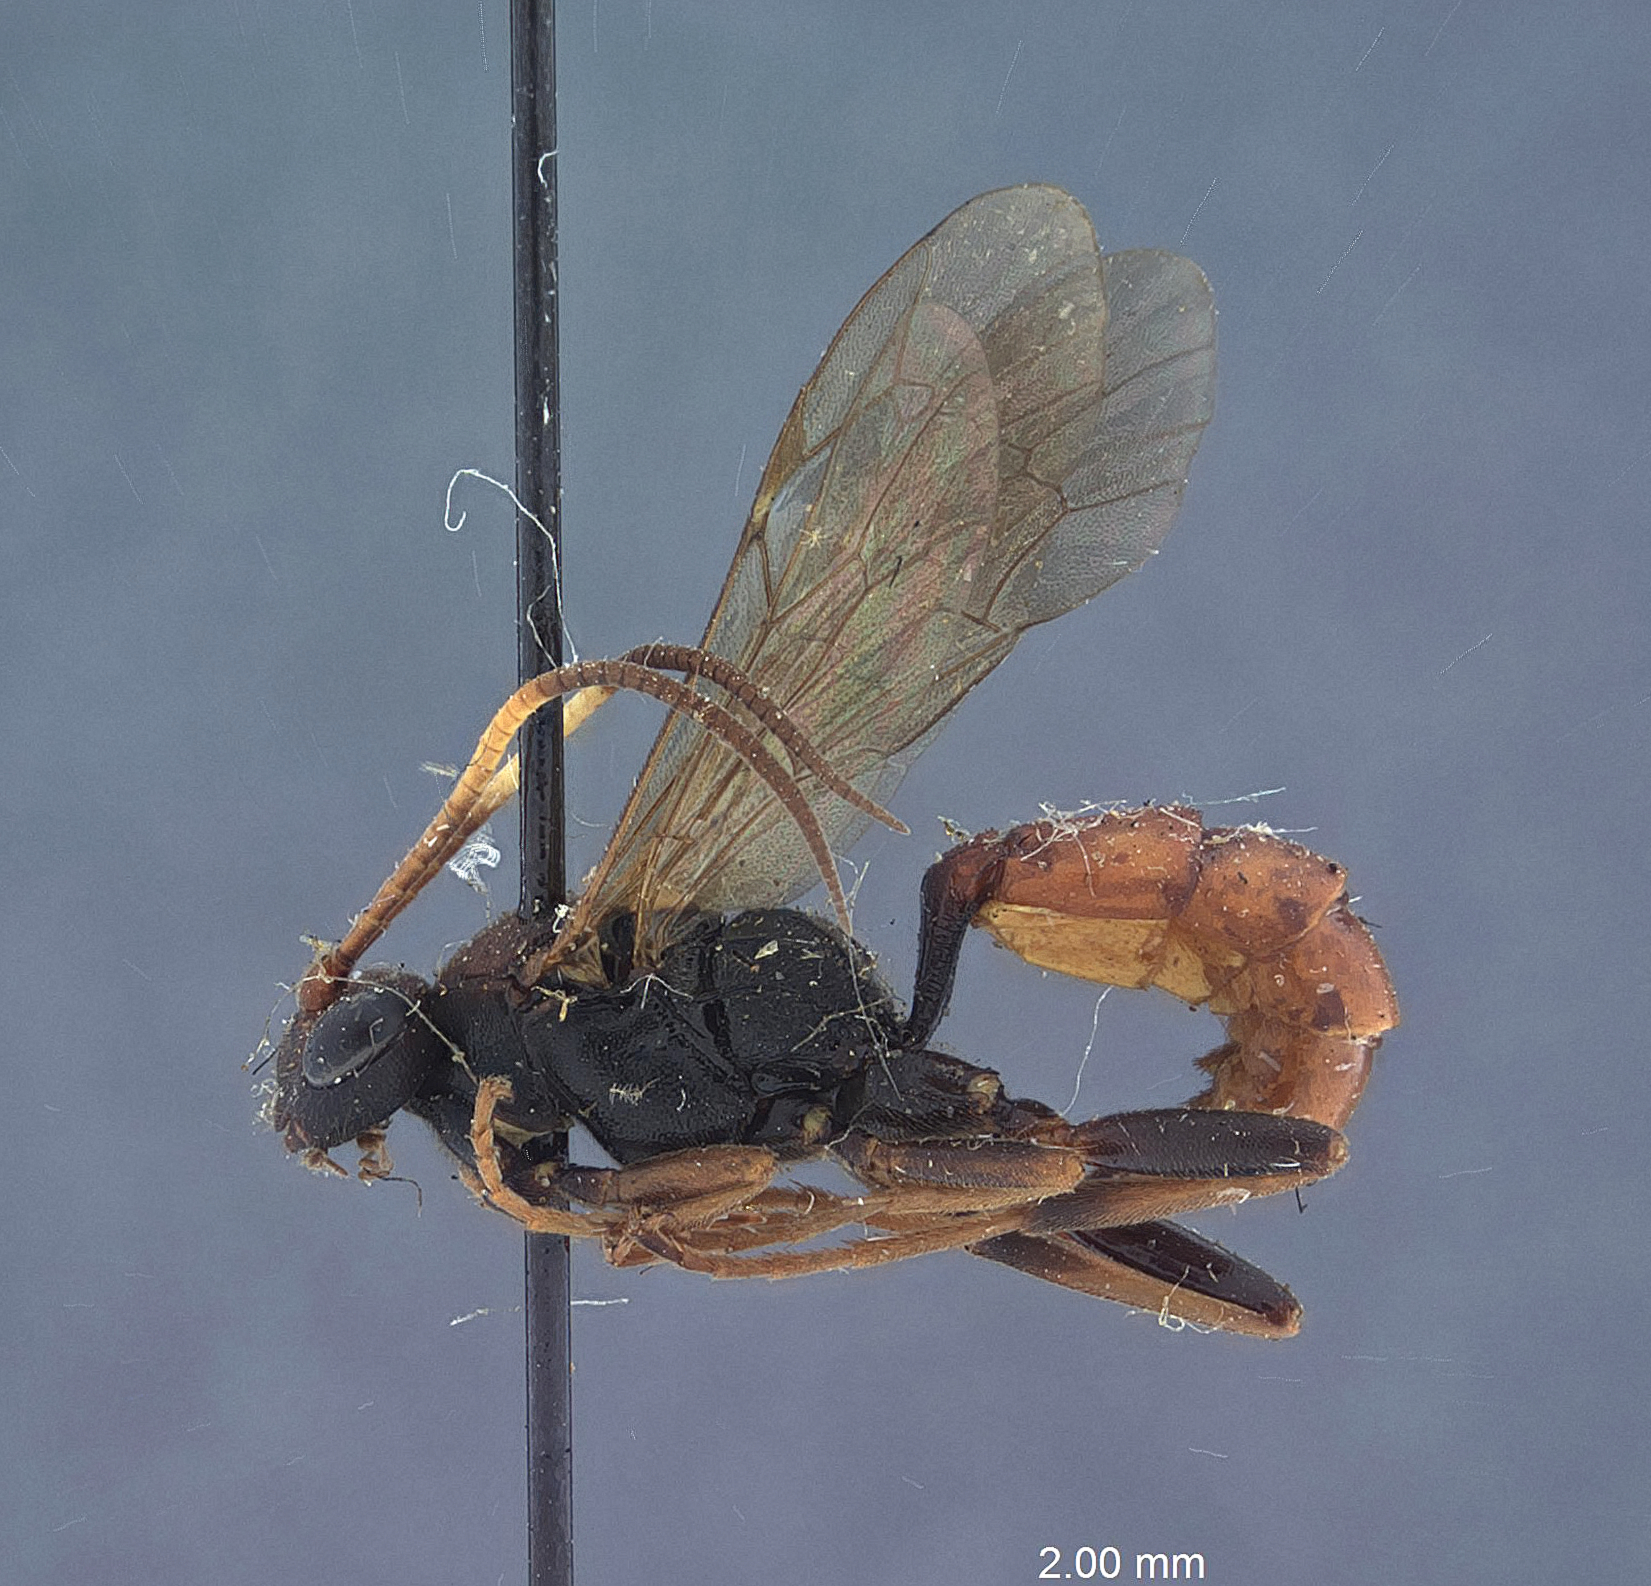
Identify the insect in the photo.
Amblyteles winkleyi
